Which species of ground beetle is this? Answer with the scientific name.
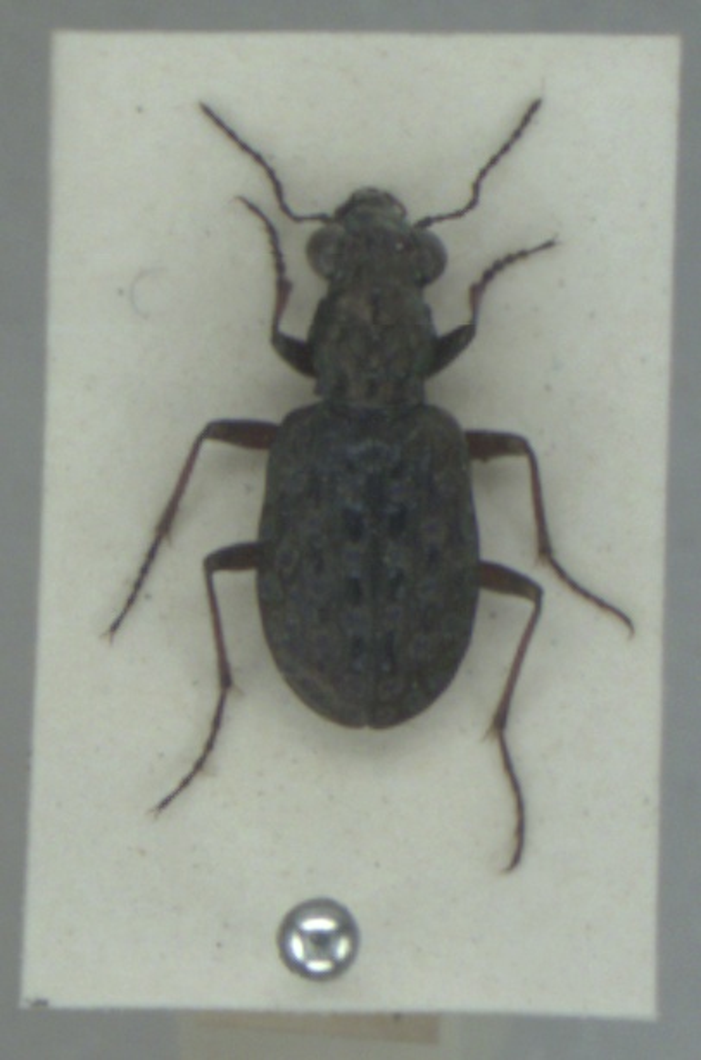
Elaphrus cupreus
